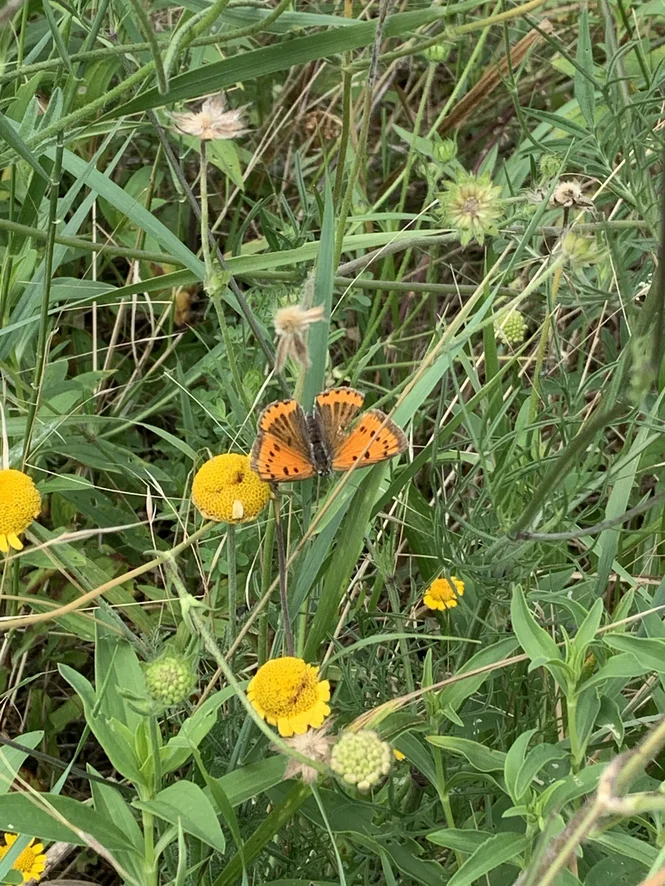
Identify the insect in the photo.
Lycaena dispar
